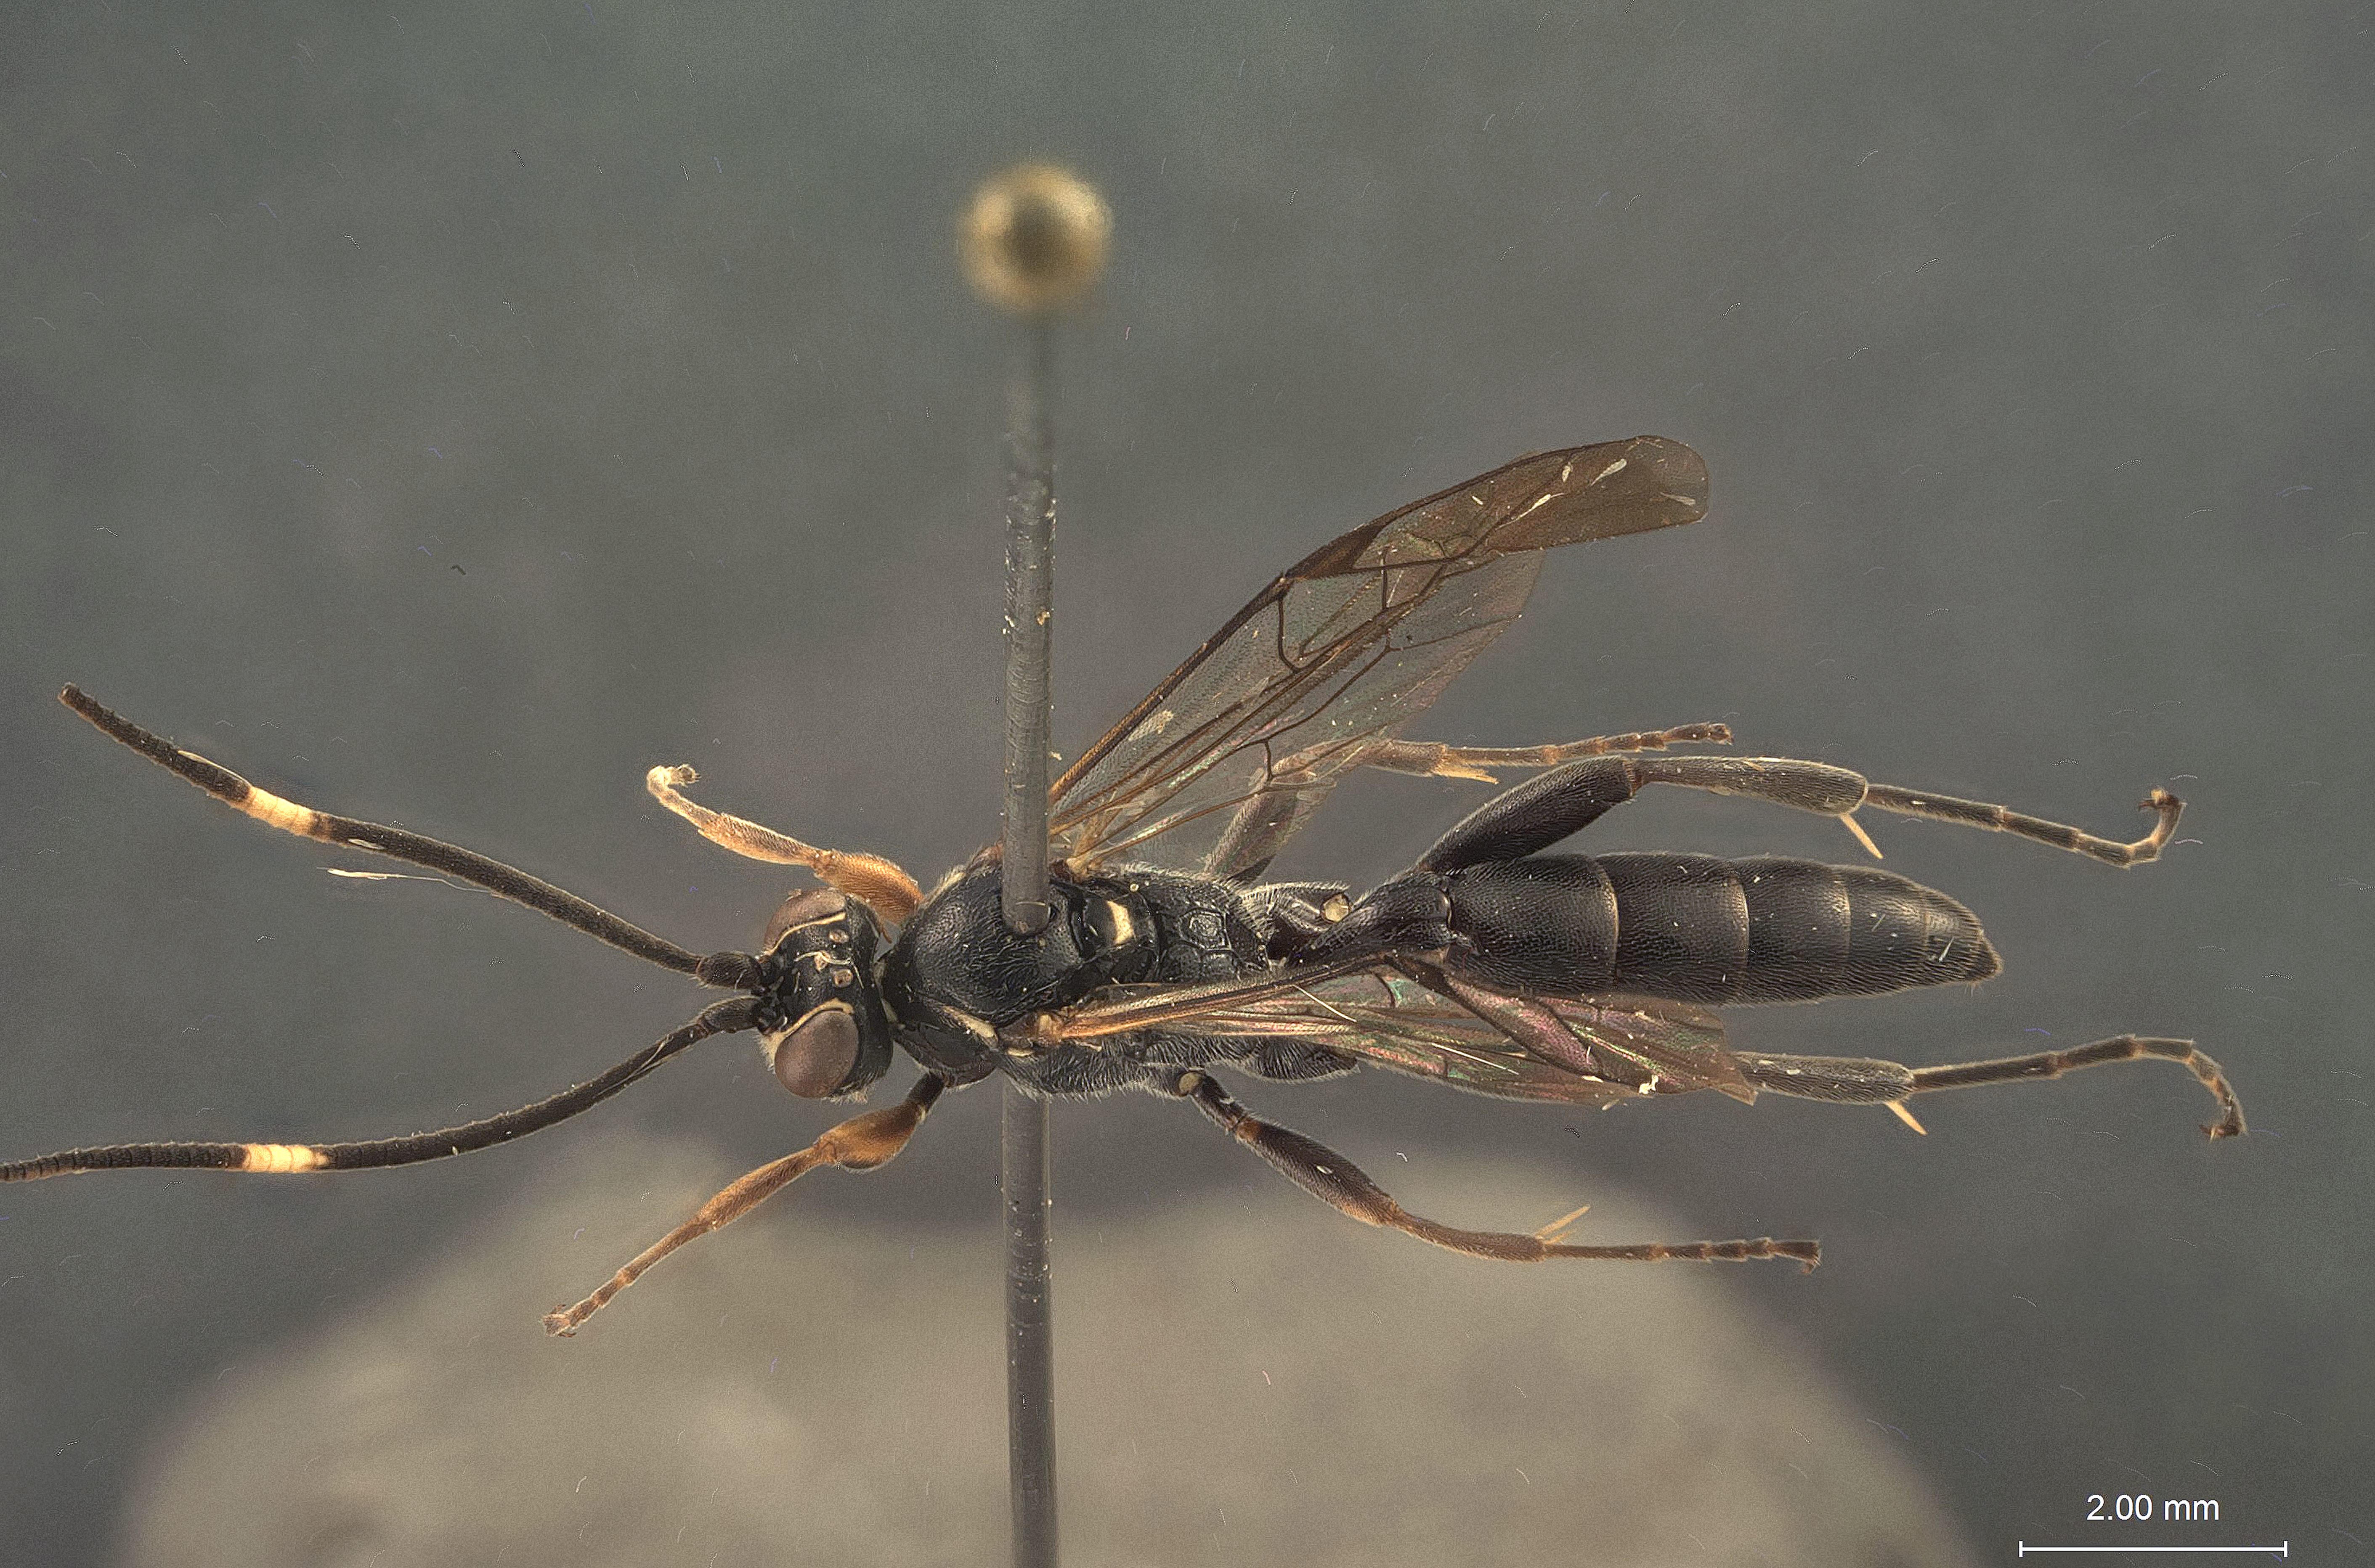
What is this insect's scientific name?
Ichneumon brevicinctor
